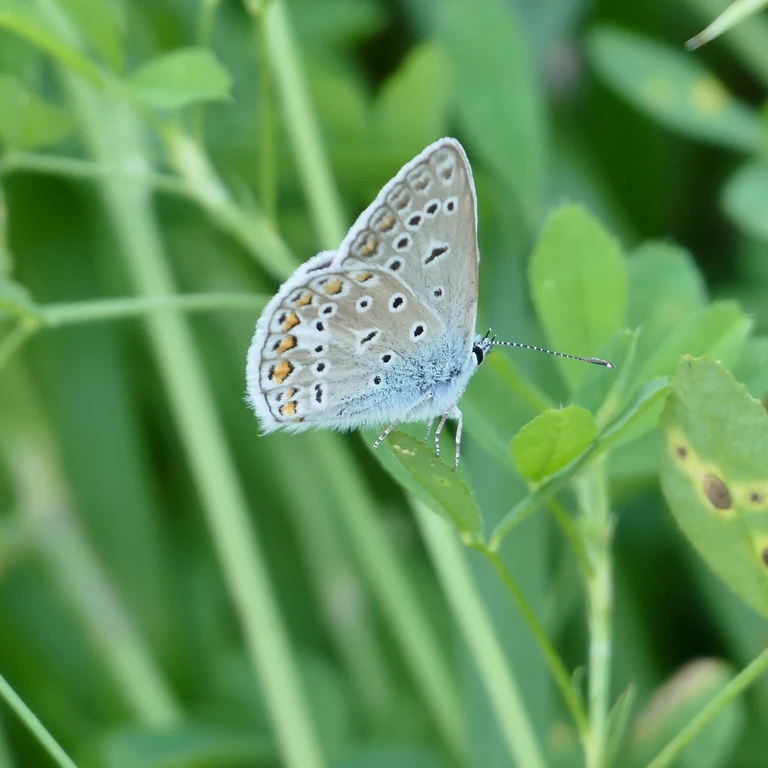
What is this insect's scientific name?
Polyommatus icarus
